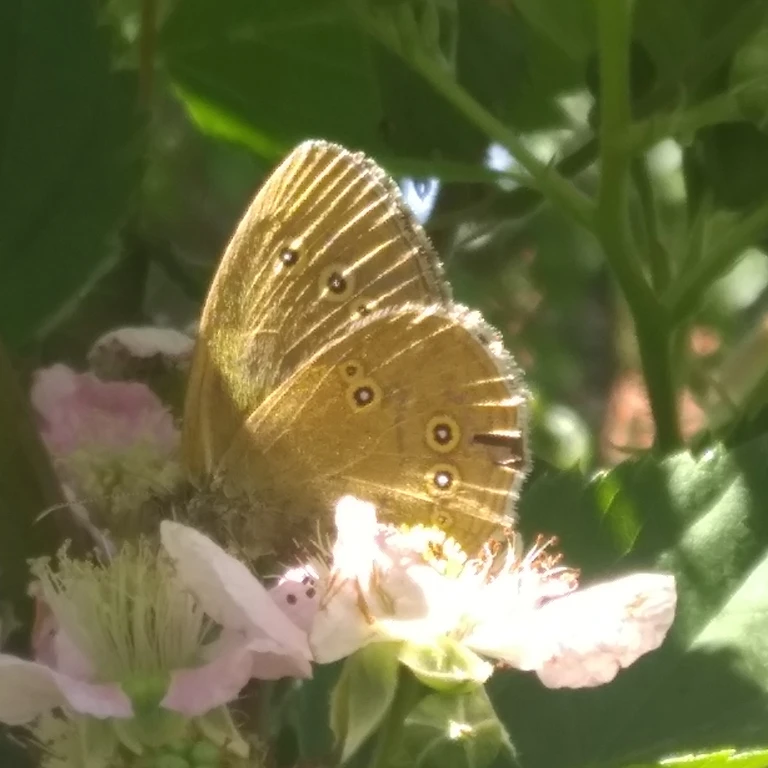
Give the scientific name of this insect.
Aphantopus hyperantus
